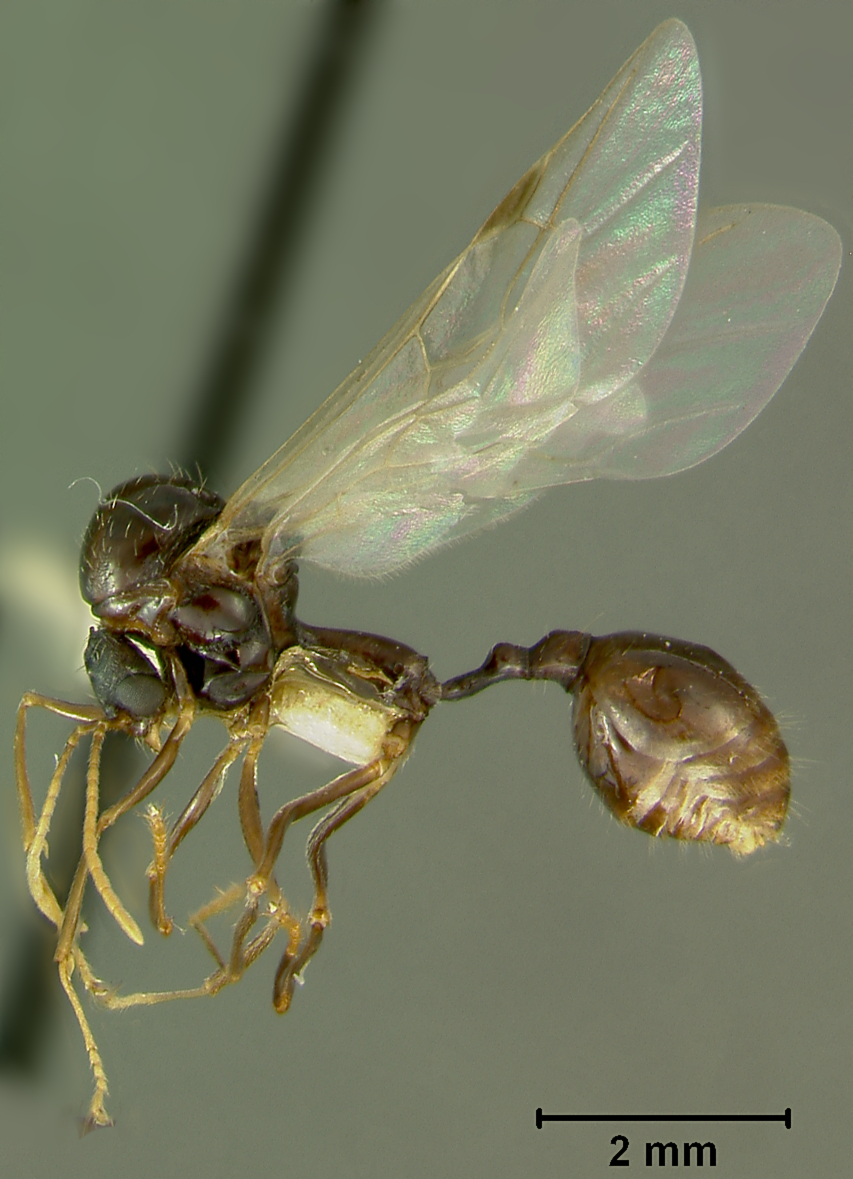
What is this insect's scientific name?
Aphaenogaster geei
